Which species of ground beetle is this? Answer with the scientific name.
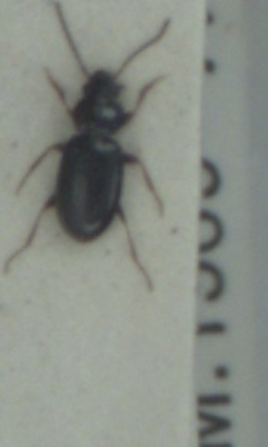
Bembidion obtusum
